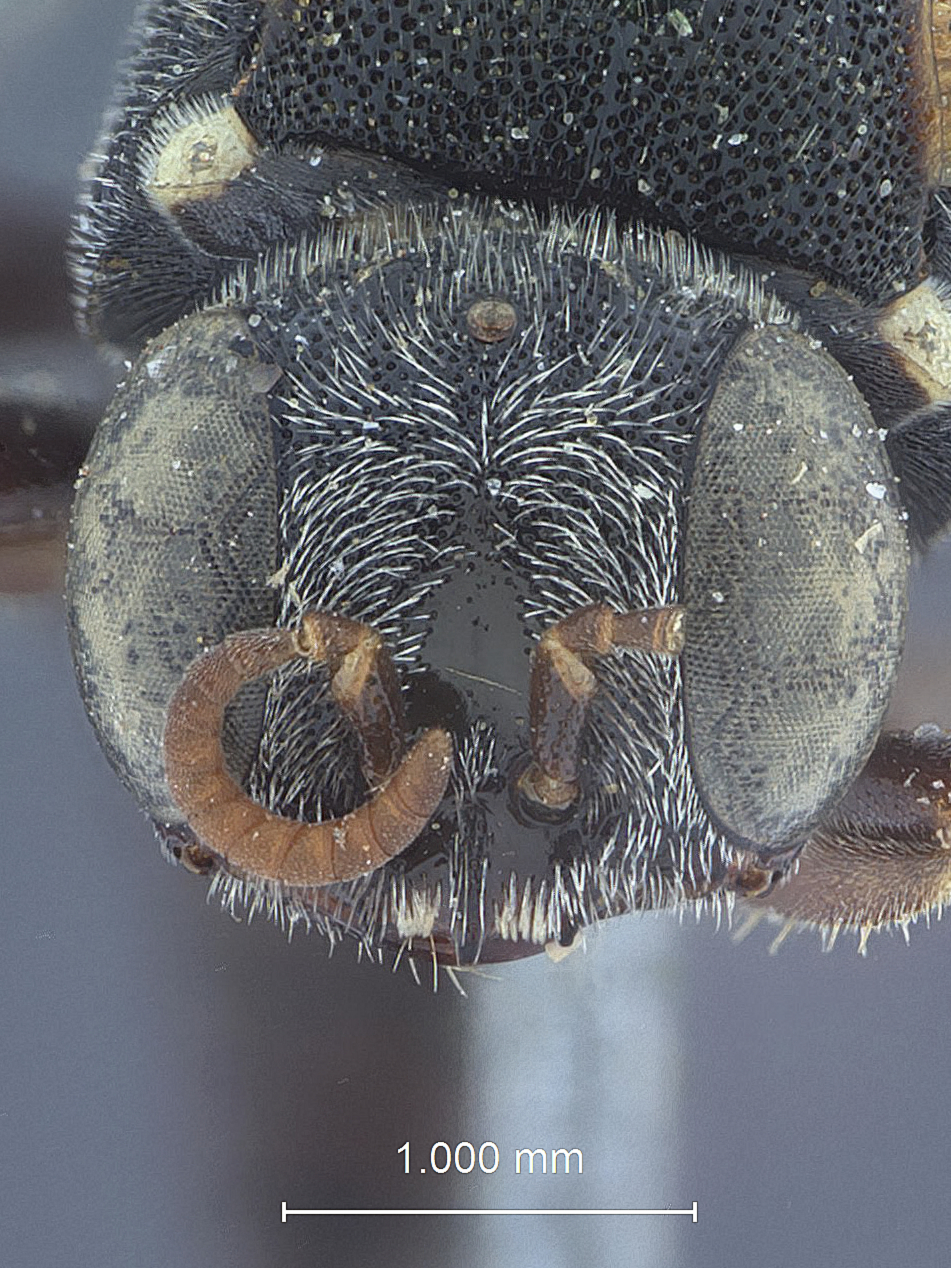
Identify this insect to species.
Oxybelus rejectus
